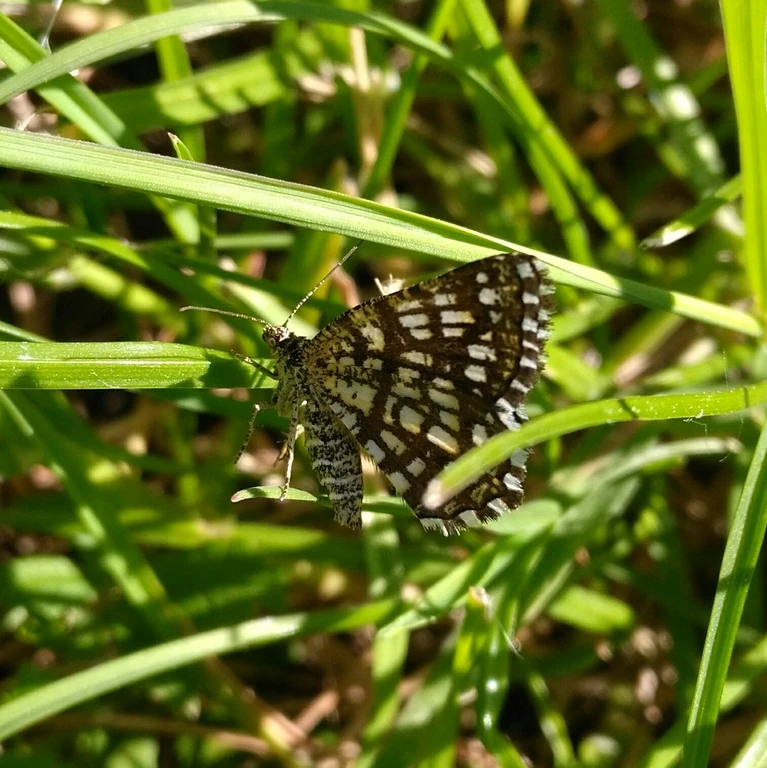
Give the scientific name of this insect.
Chiasmia clathrata
